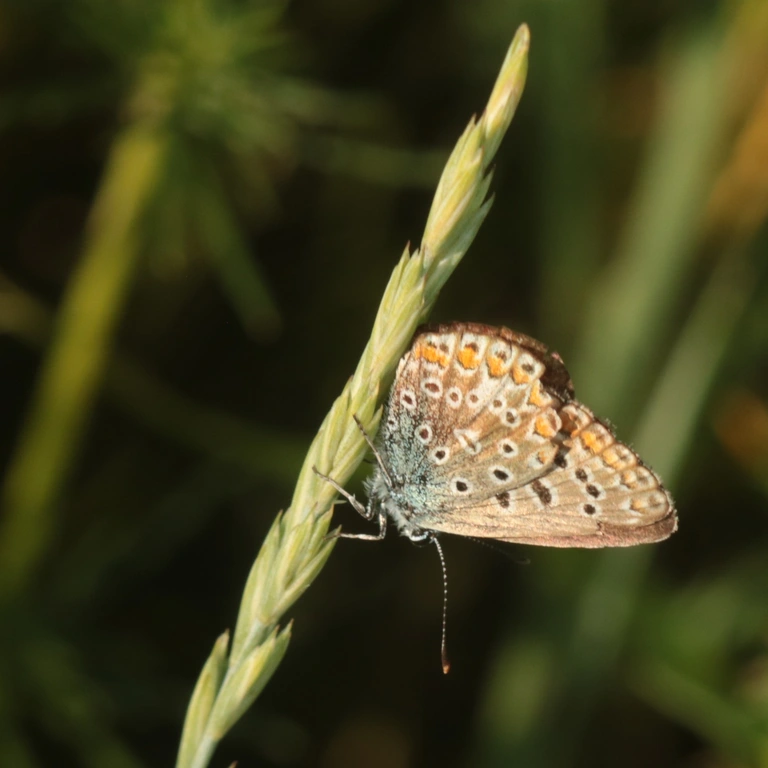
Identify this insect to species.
Polyommatus icarus
